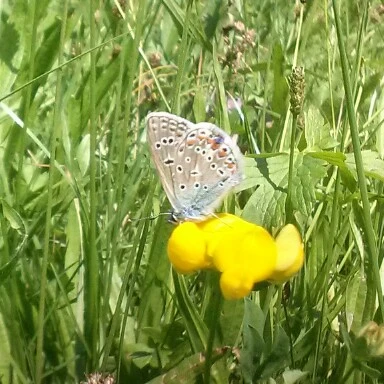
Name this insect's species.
Polyommatus icarus
